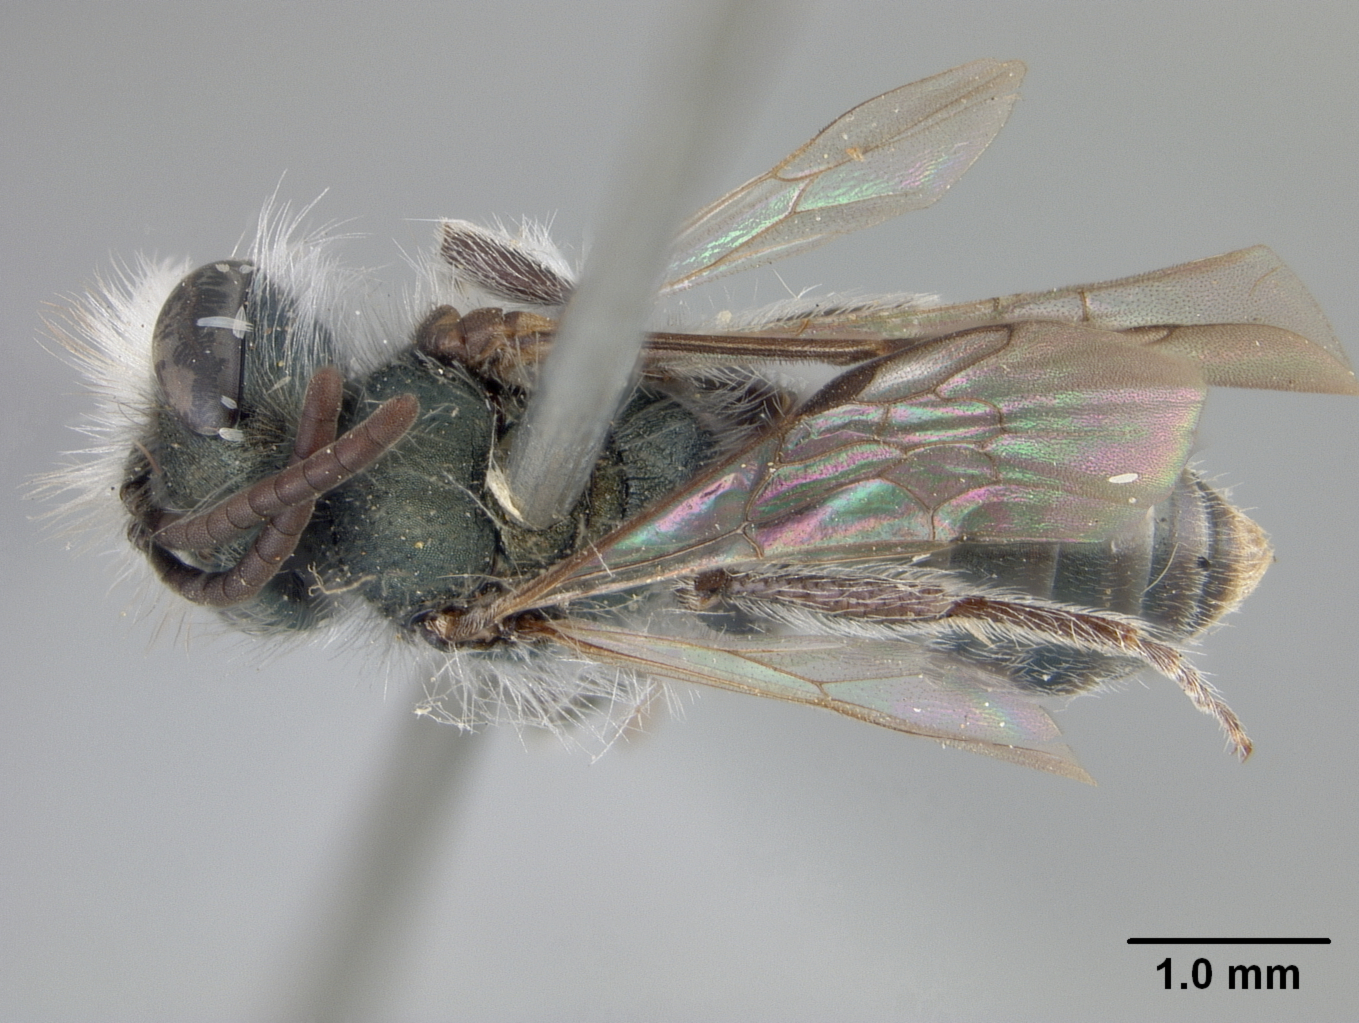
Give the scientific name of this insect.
Diandrena puthua
